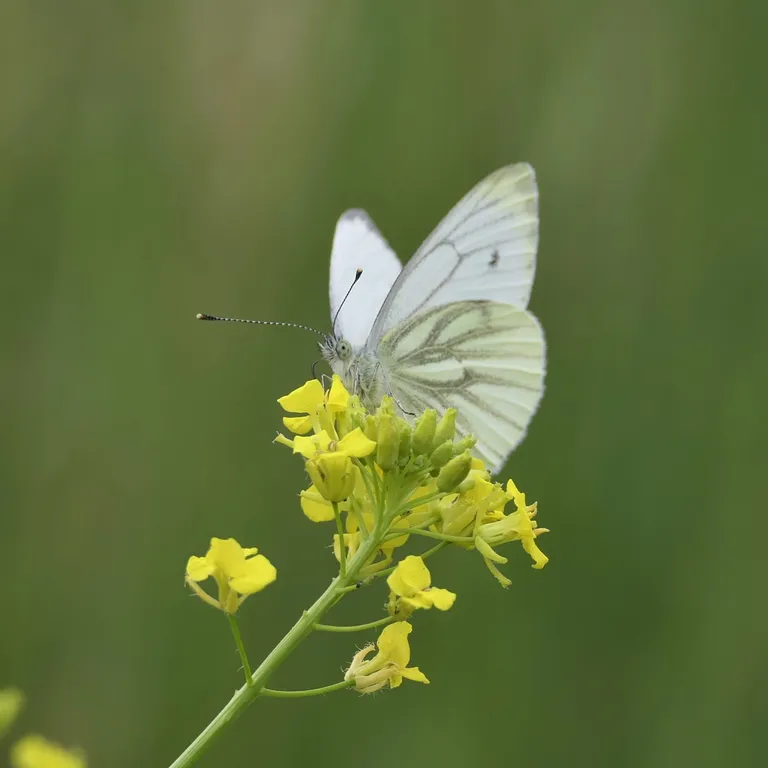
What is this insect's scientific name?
Pieris napi
